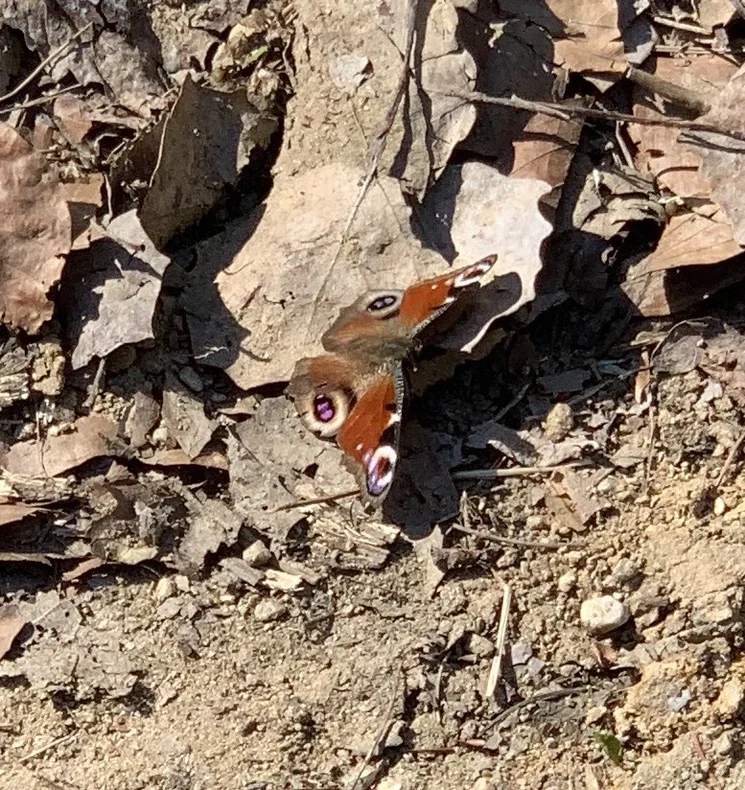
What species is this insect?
Aglais io
